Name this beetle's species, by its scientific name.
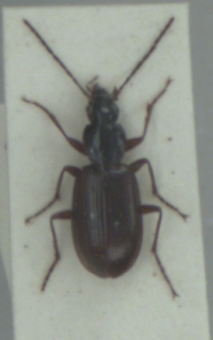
Agonum thoreyi
